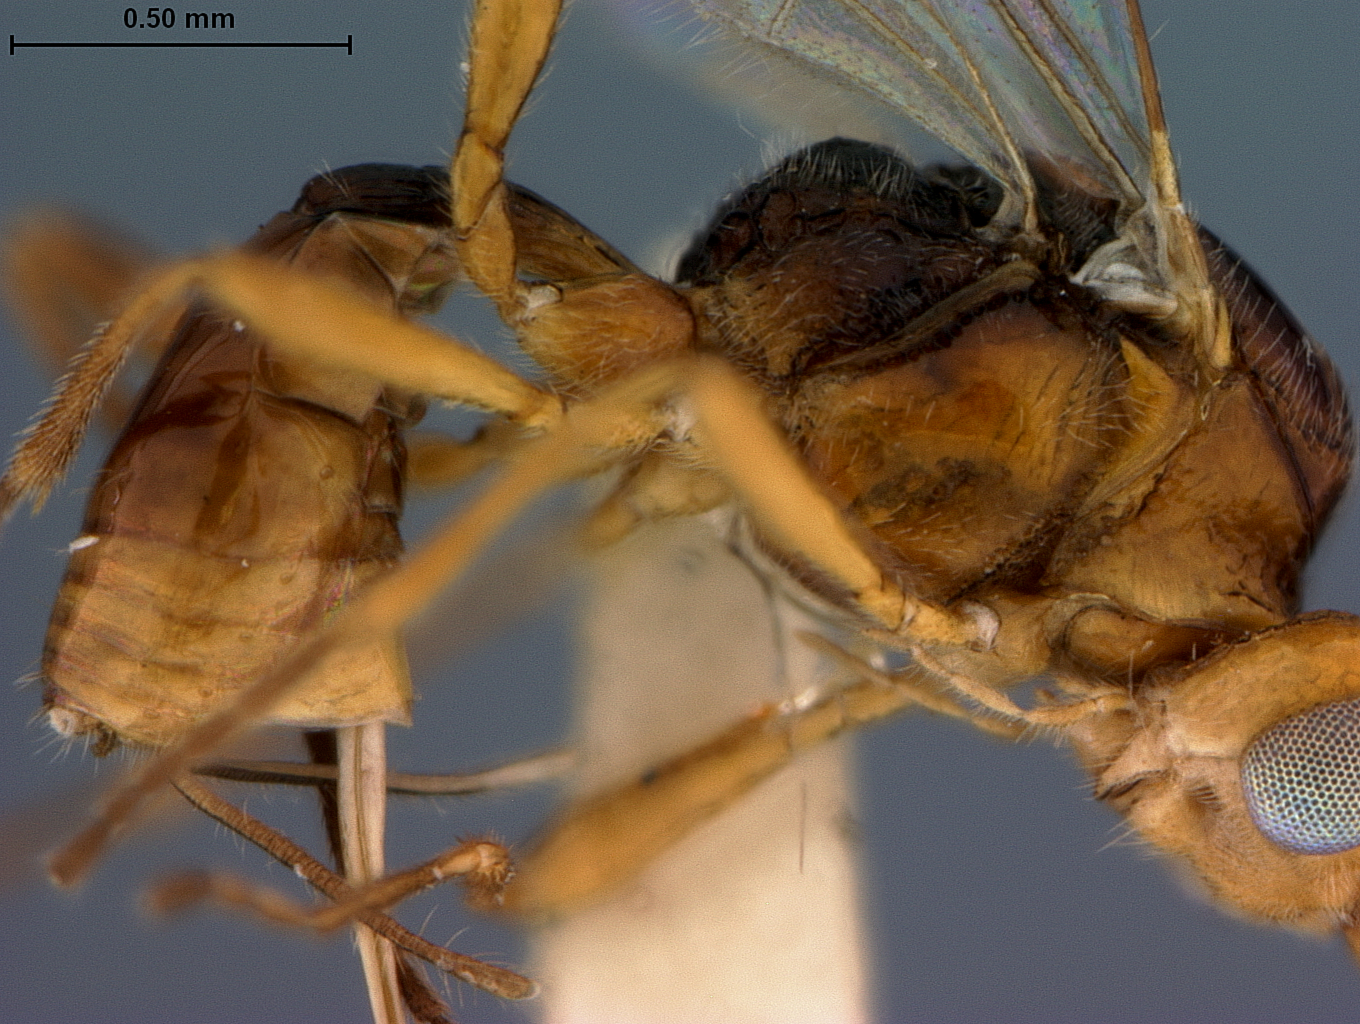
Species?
Microctonus berryi
